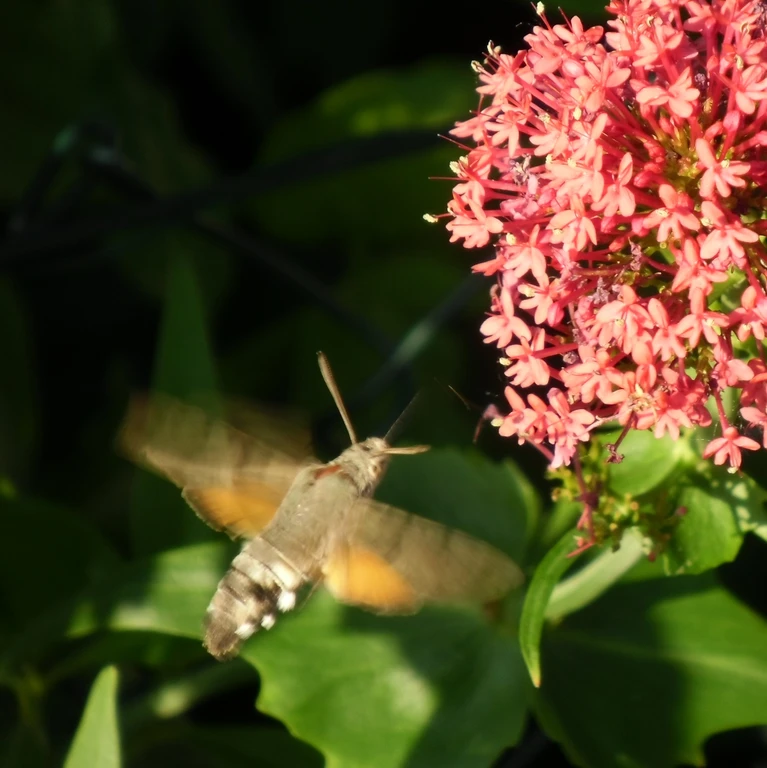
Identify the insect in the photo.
Macroglossum stellatarum
